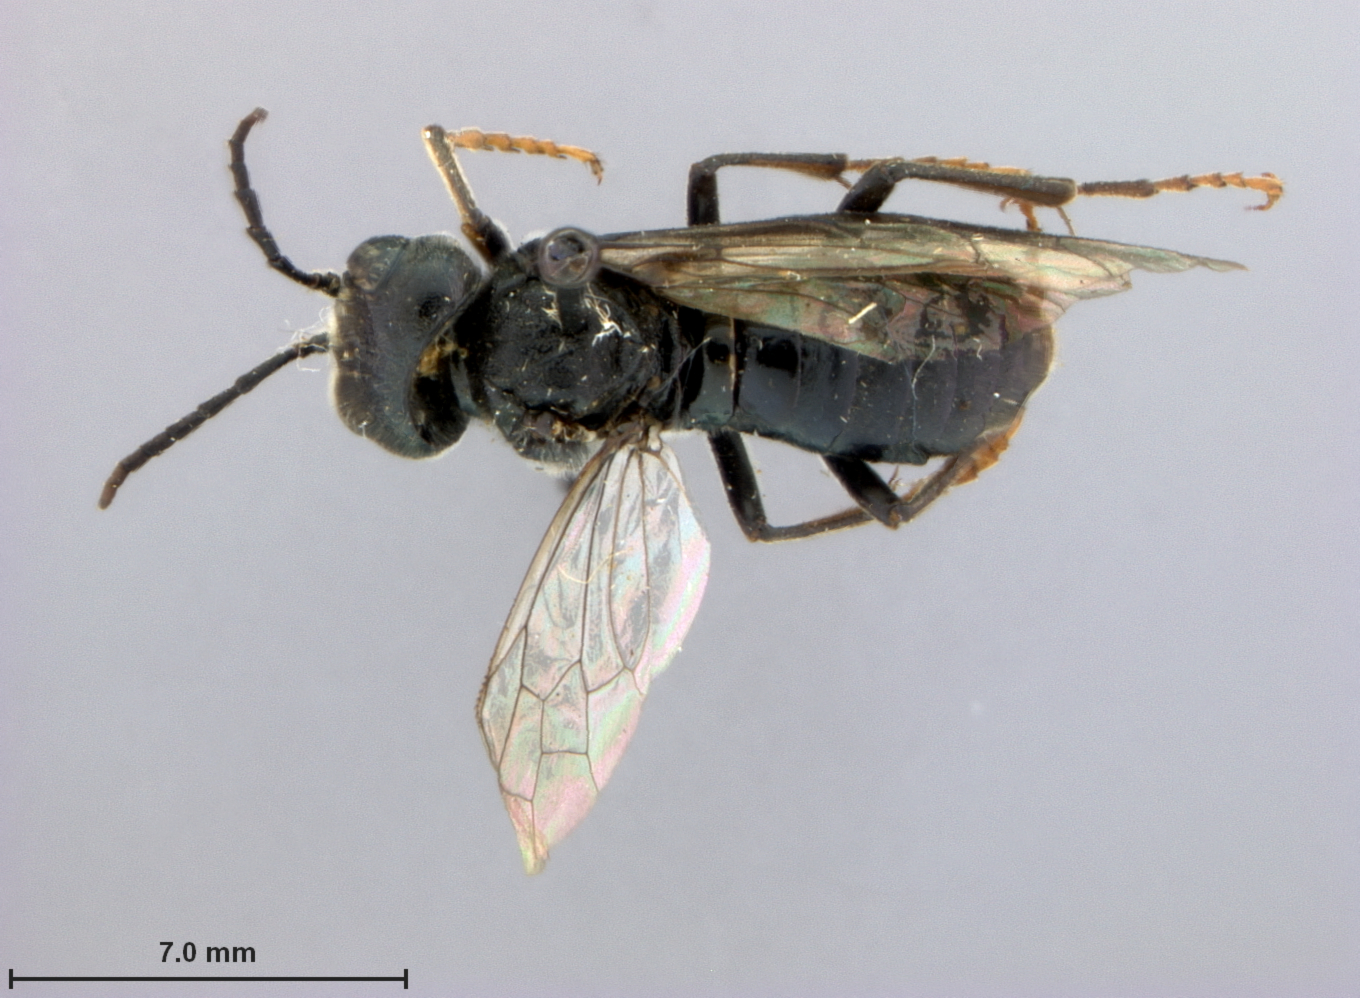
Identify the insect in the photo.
Jermakia nigra
